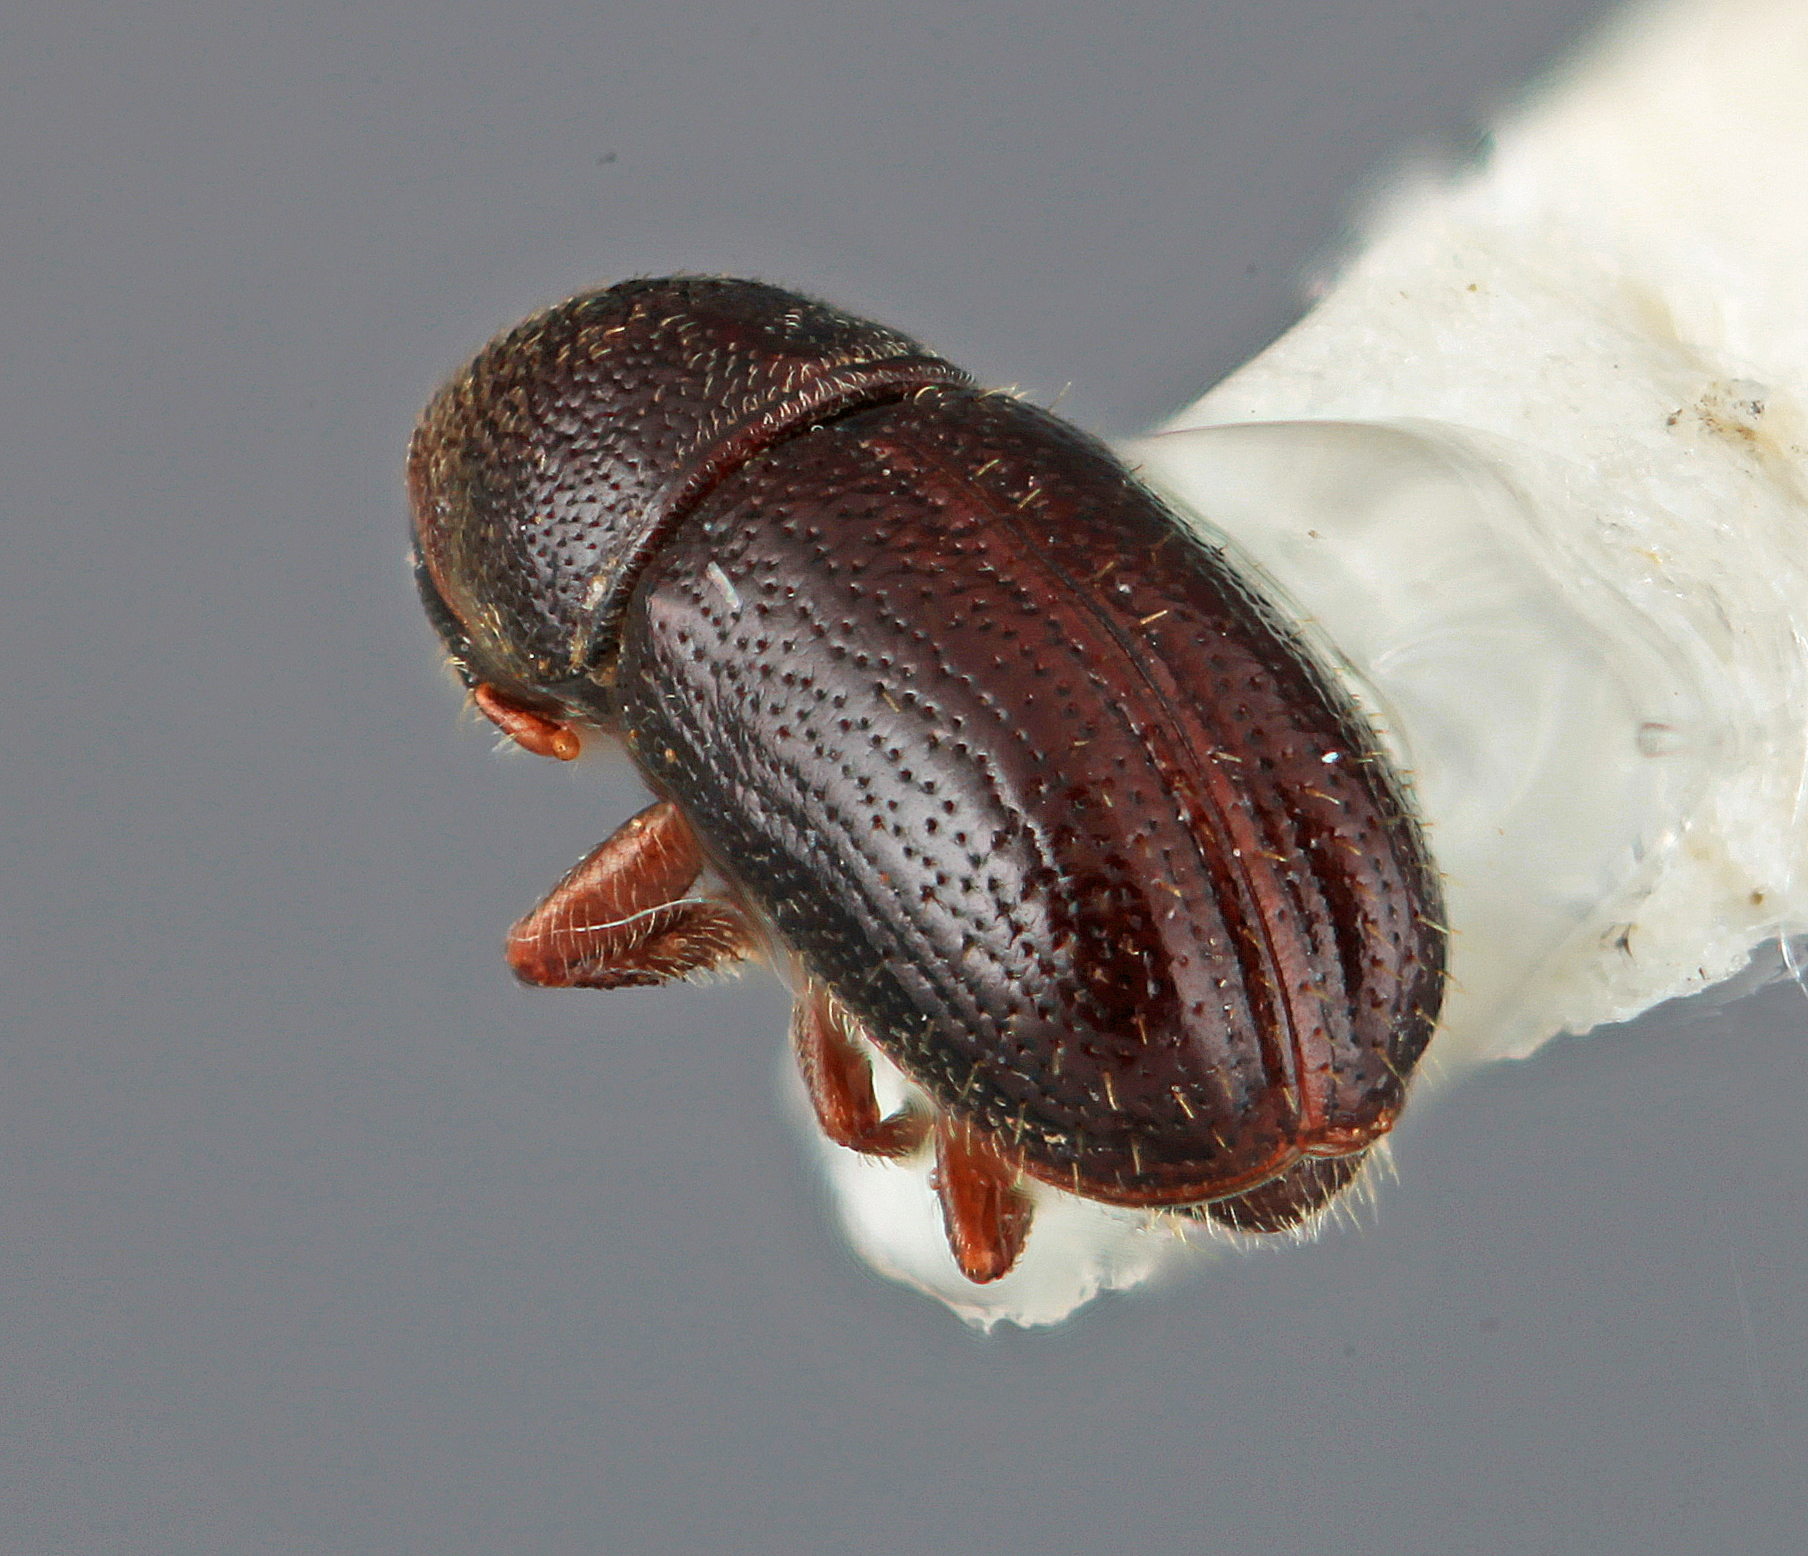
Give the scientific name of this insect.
Araptus placetulus
